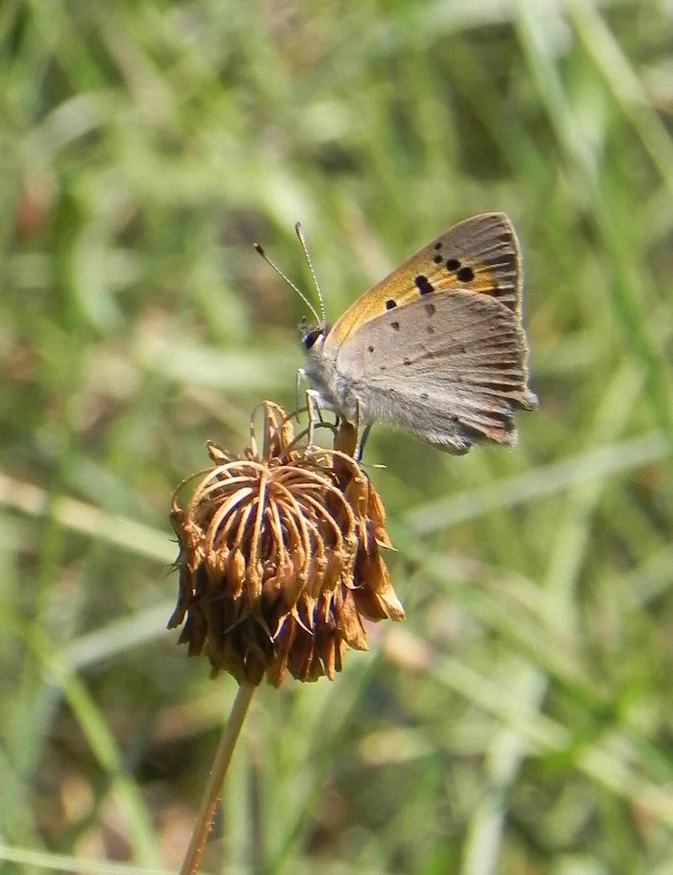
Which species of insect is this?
Lycaena phlaeas
